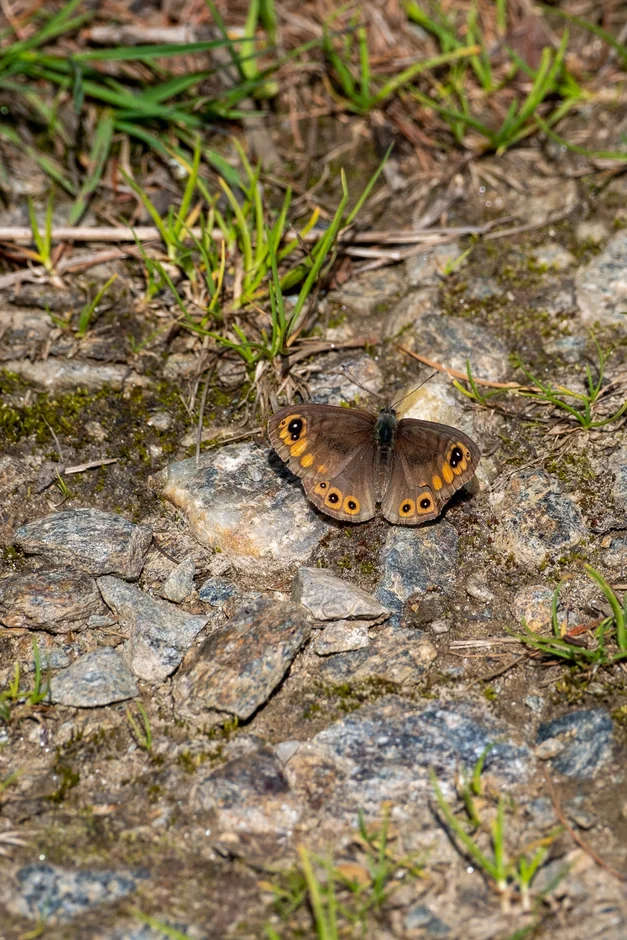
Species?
Lasiommata petropolitana (also Pararge petropolitana)
